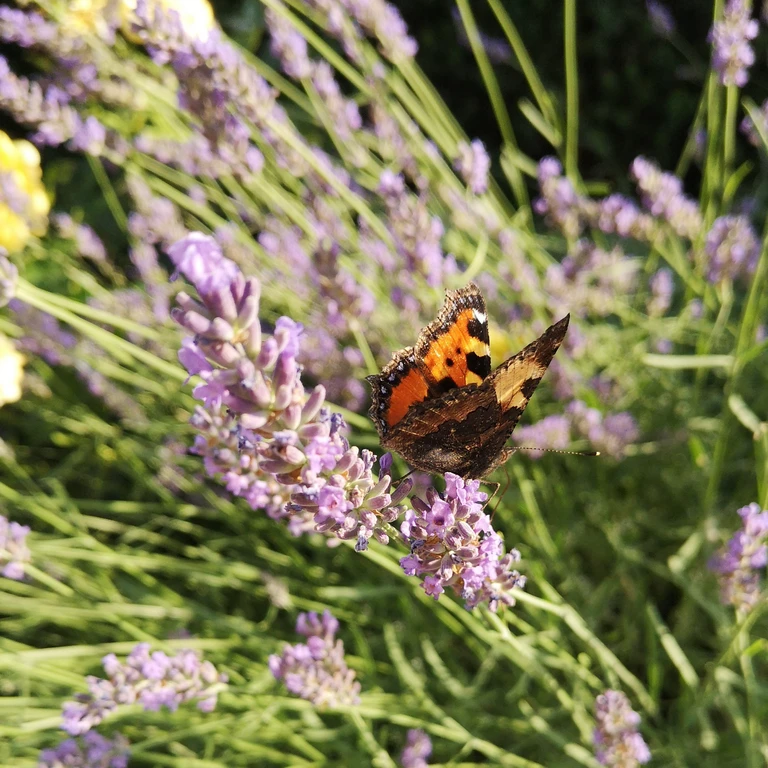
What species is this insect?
Aglais urticae
